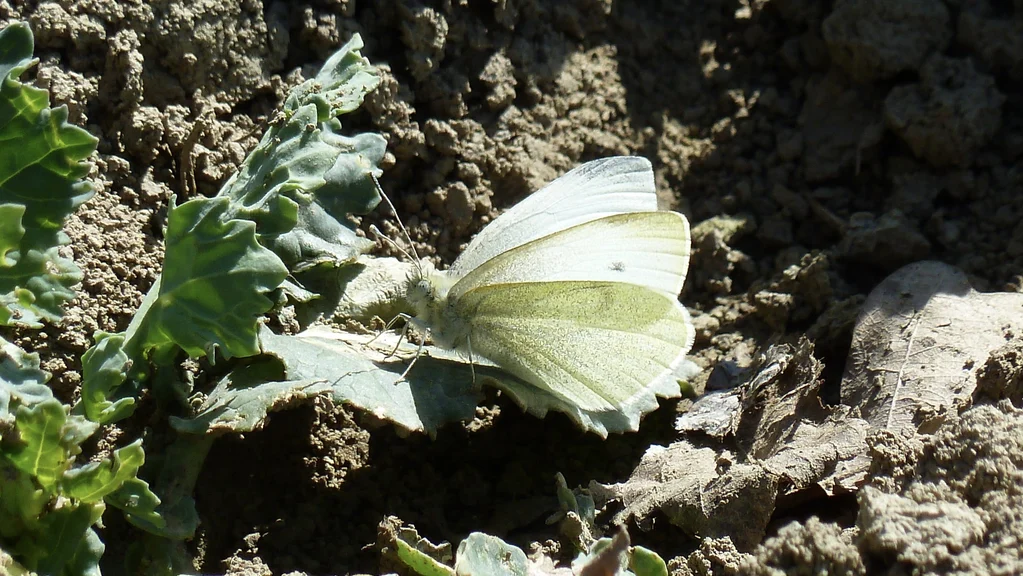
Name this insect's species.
Pieris rapae
